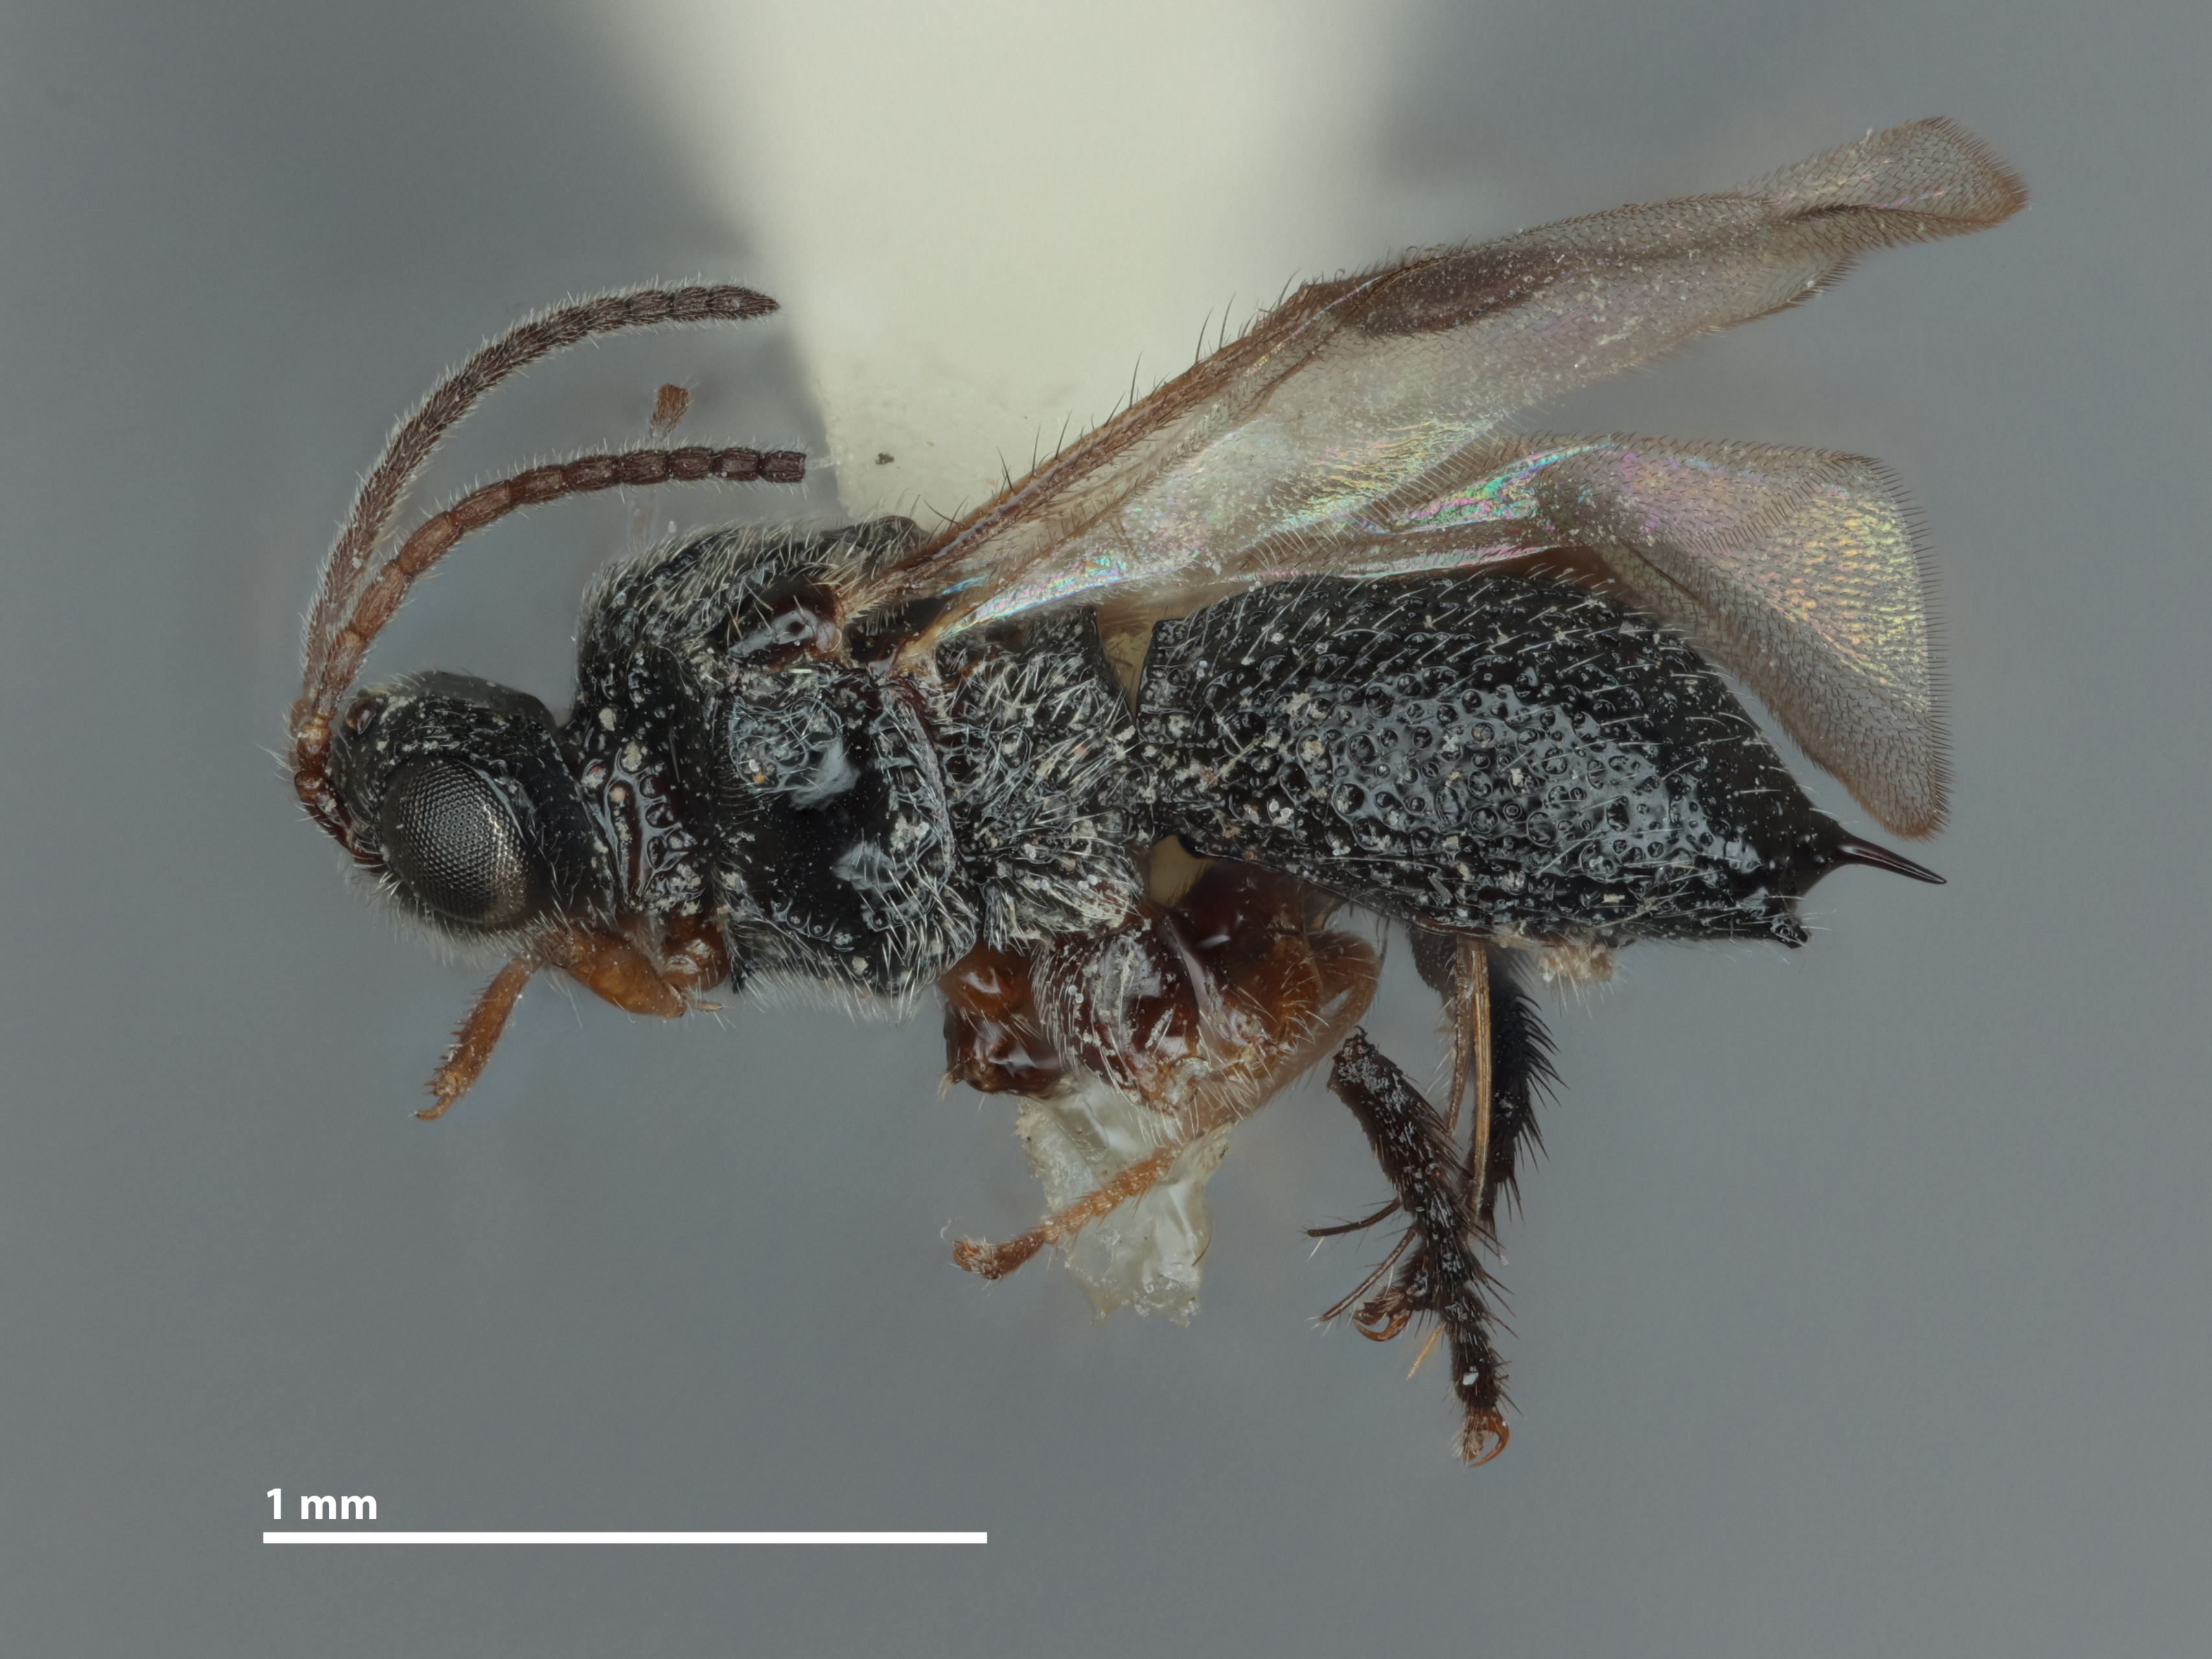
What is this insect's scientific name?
Urosigalphus trituberculatus
